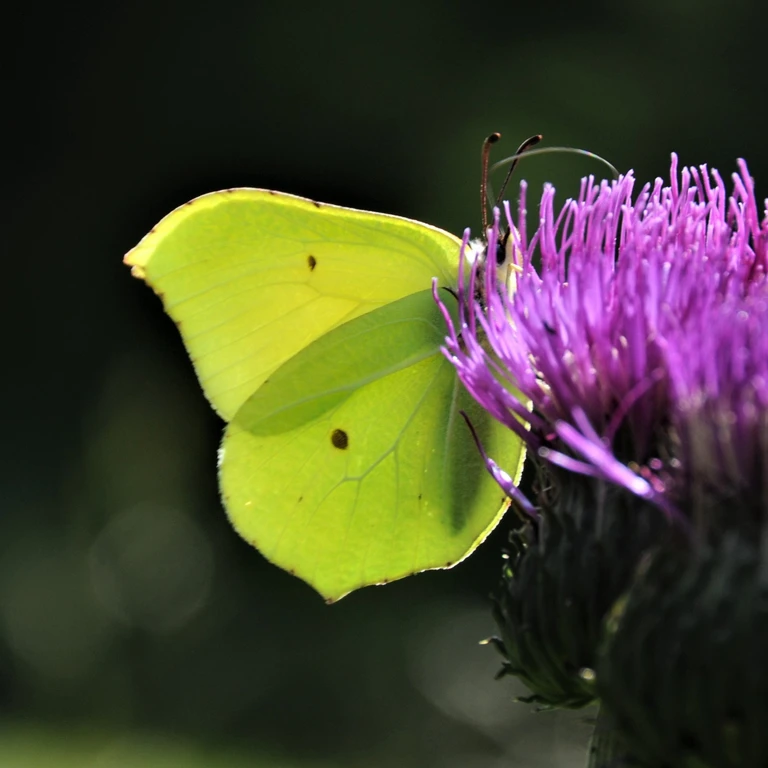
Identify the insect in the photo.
Gonepteryx rhamni
